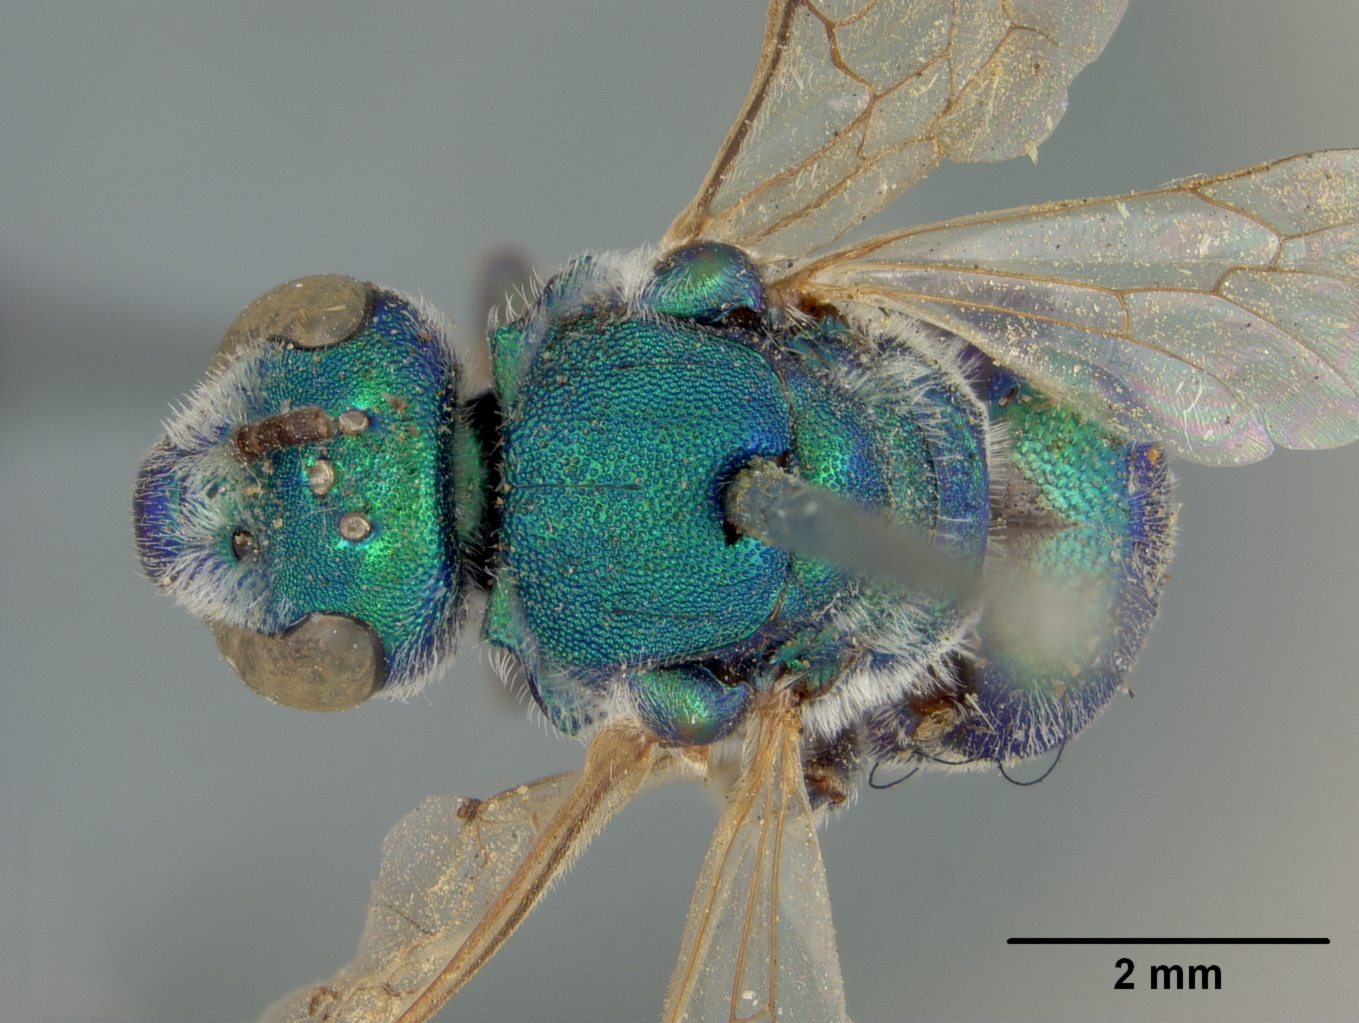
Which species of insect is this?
Augochlora coerulea
